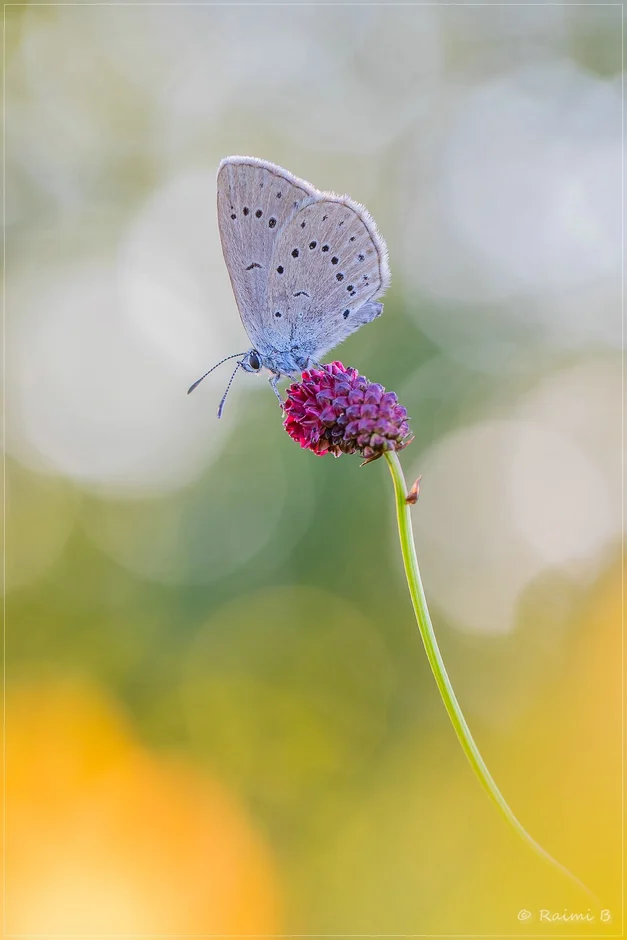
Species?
Phengaris teleius
